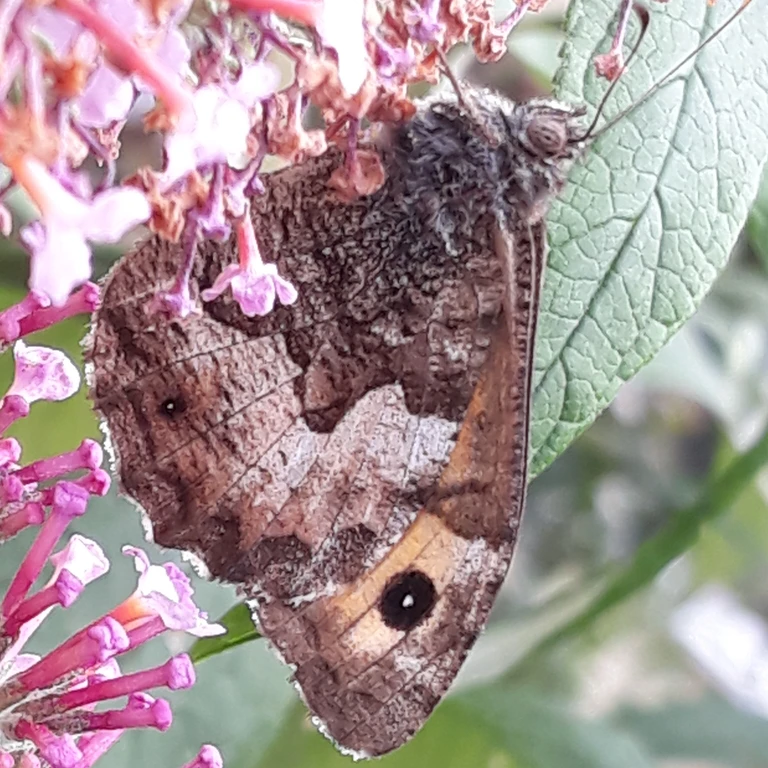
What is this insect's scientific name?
Hipparchia semele
